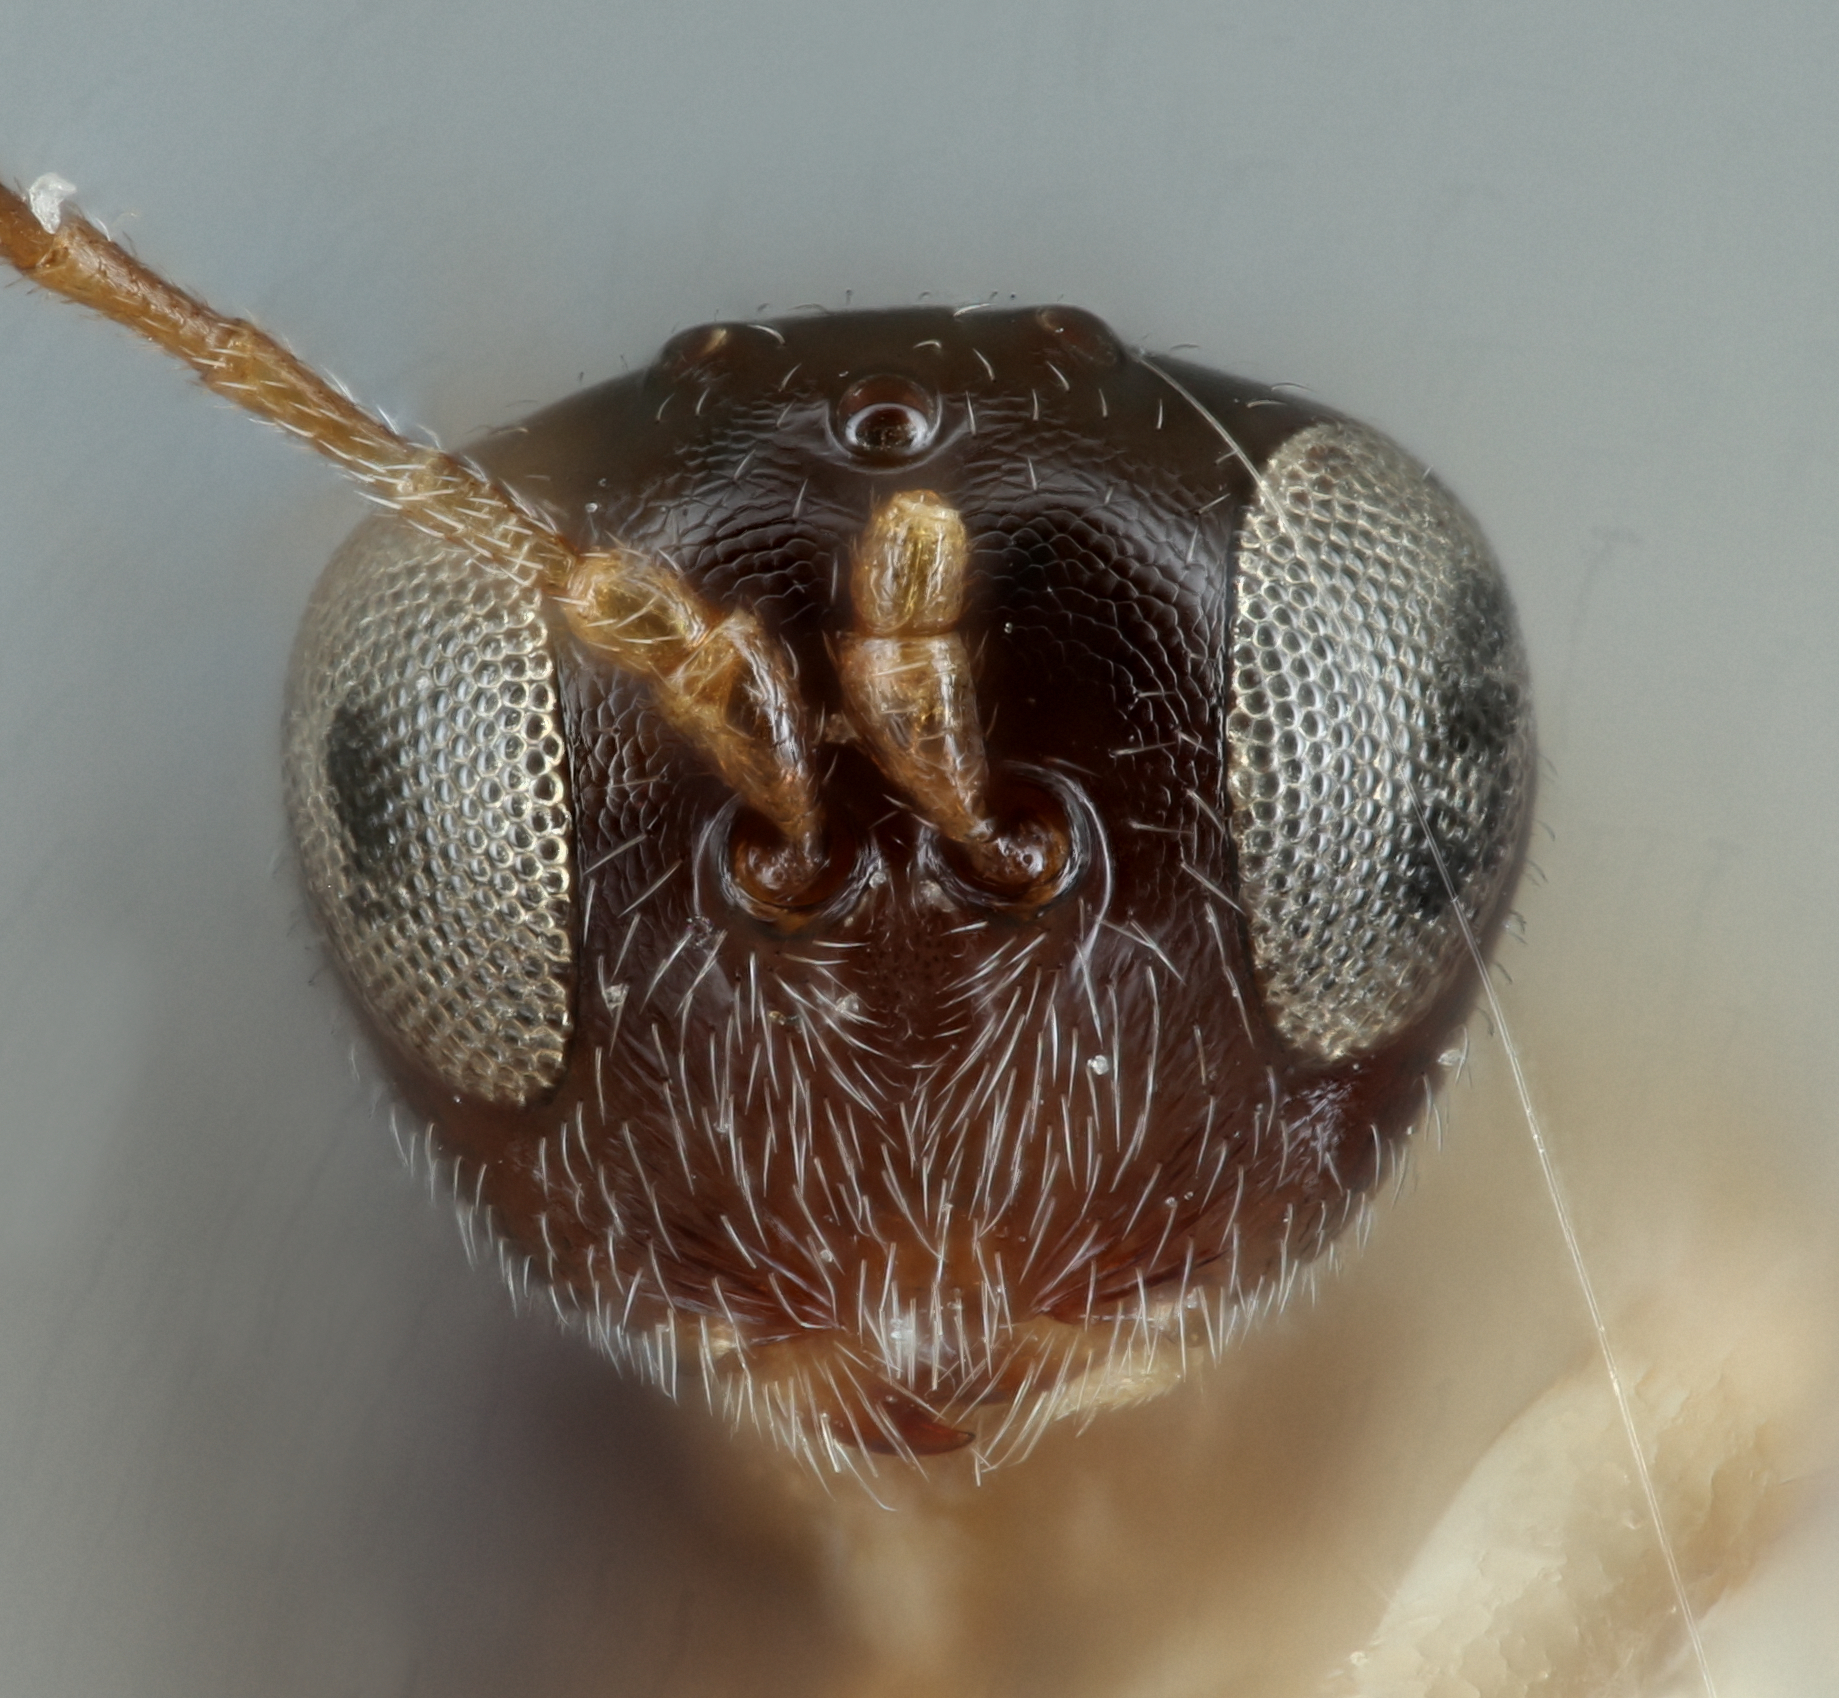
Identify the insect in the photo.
Ceroteres snellingi
